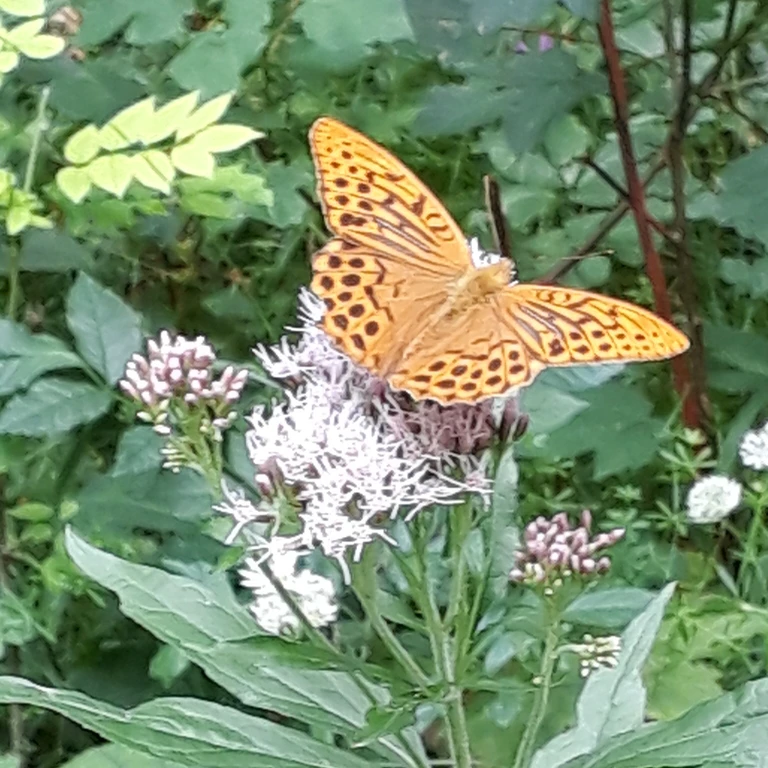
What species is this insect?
Argynnis paphia
